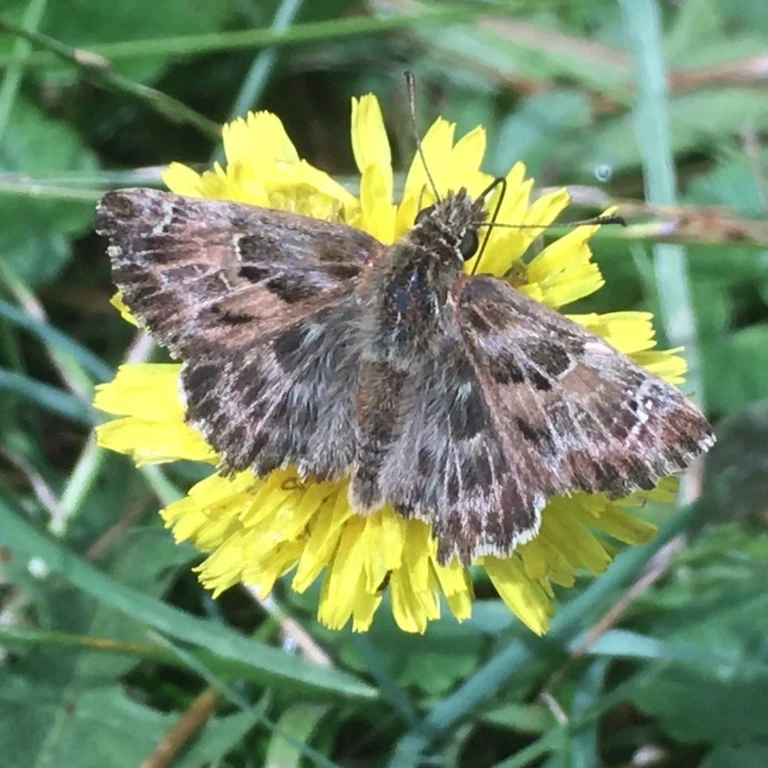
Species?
Carcharodus alceae
